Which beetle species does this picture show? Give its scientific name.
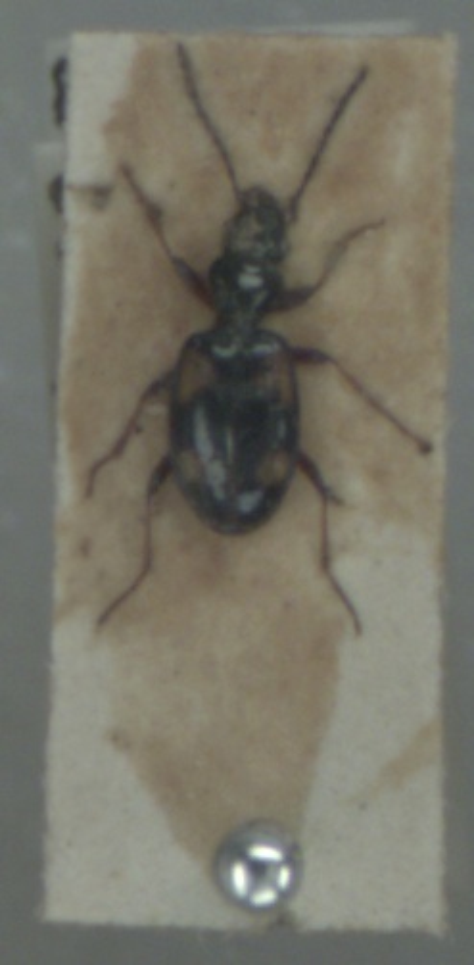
Bembidion illigeri
